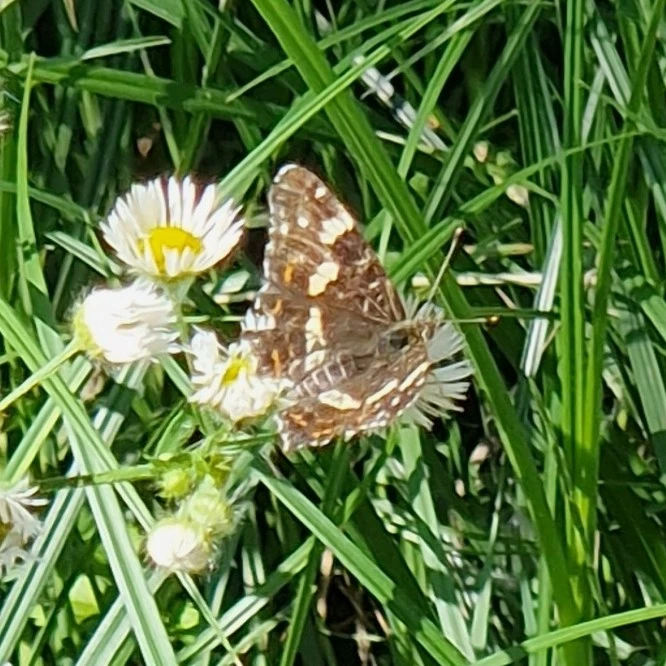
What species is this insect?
Araschnia levana
